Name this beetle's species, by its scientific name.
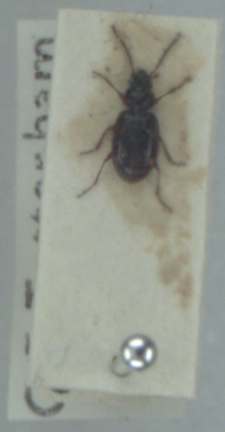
Bembidion fumigatum
